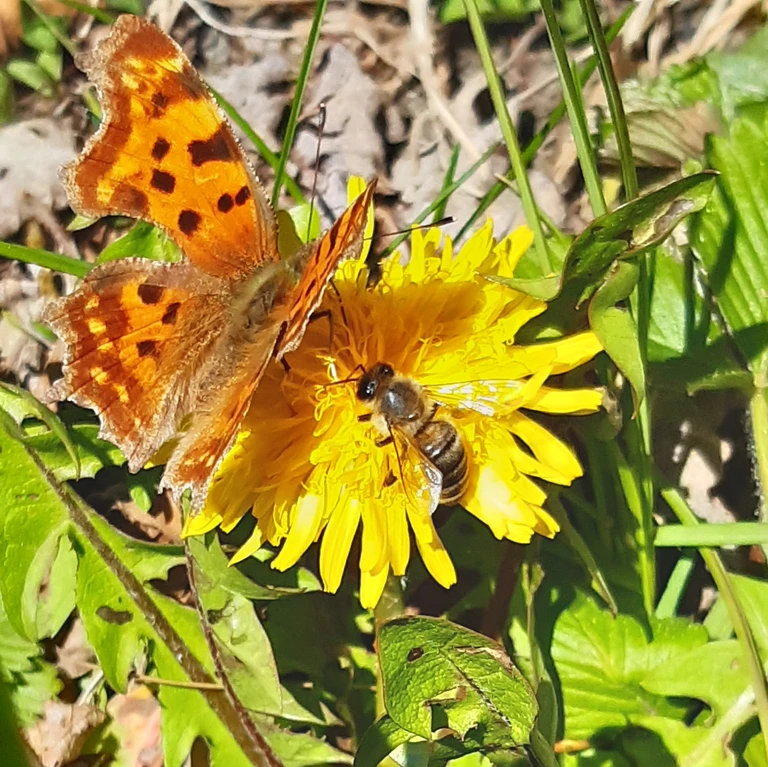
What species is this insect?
Polygonia c-album
